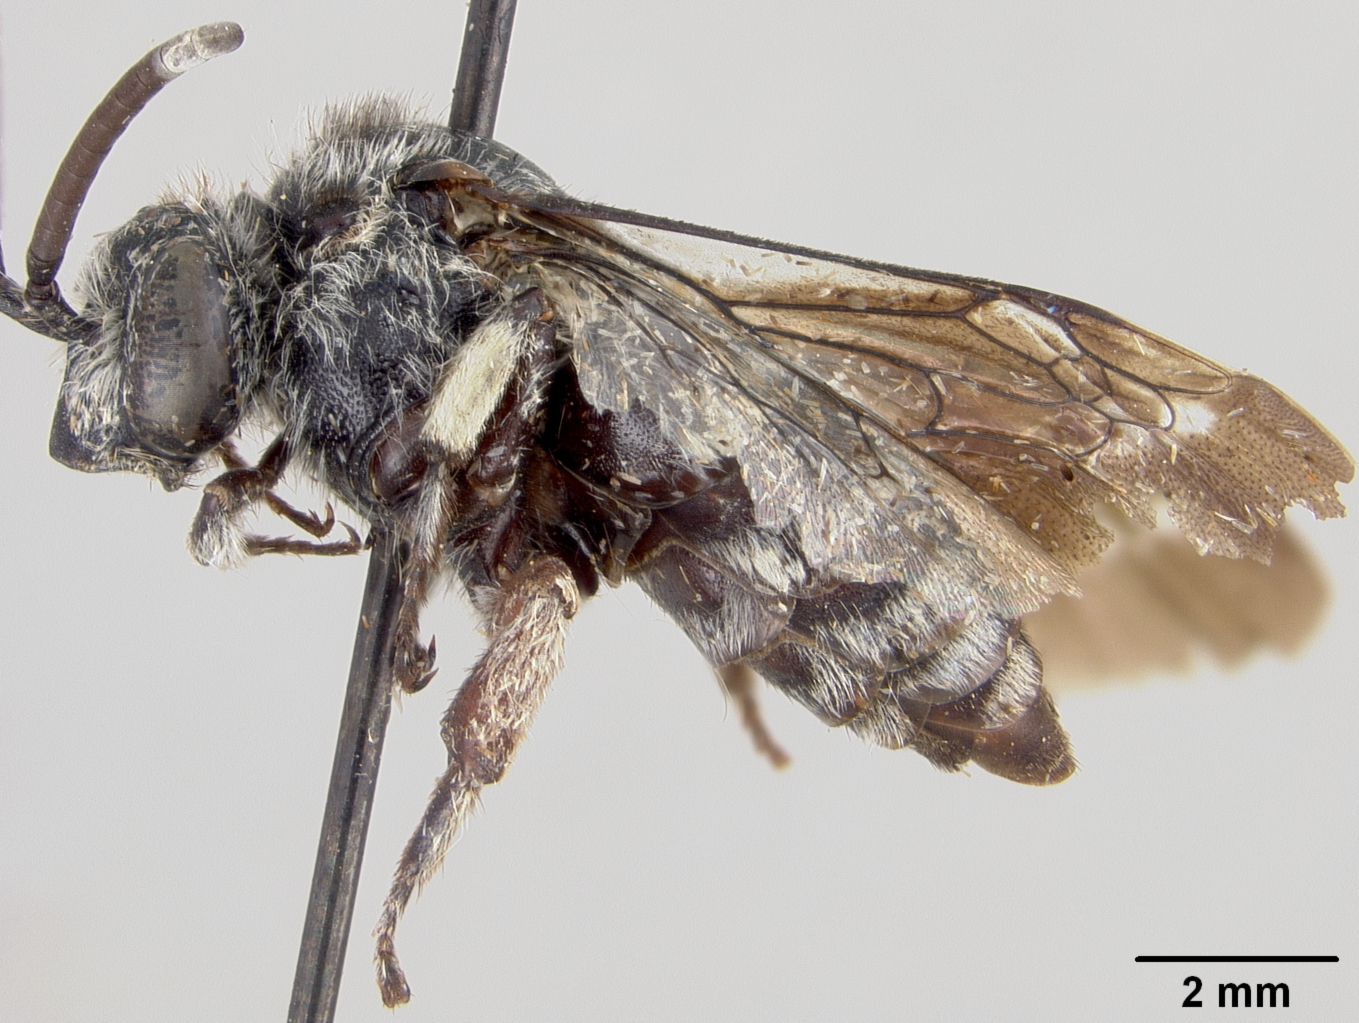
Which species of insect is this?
Thyreus illudens
